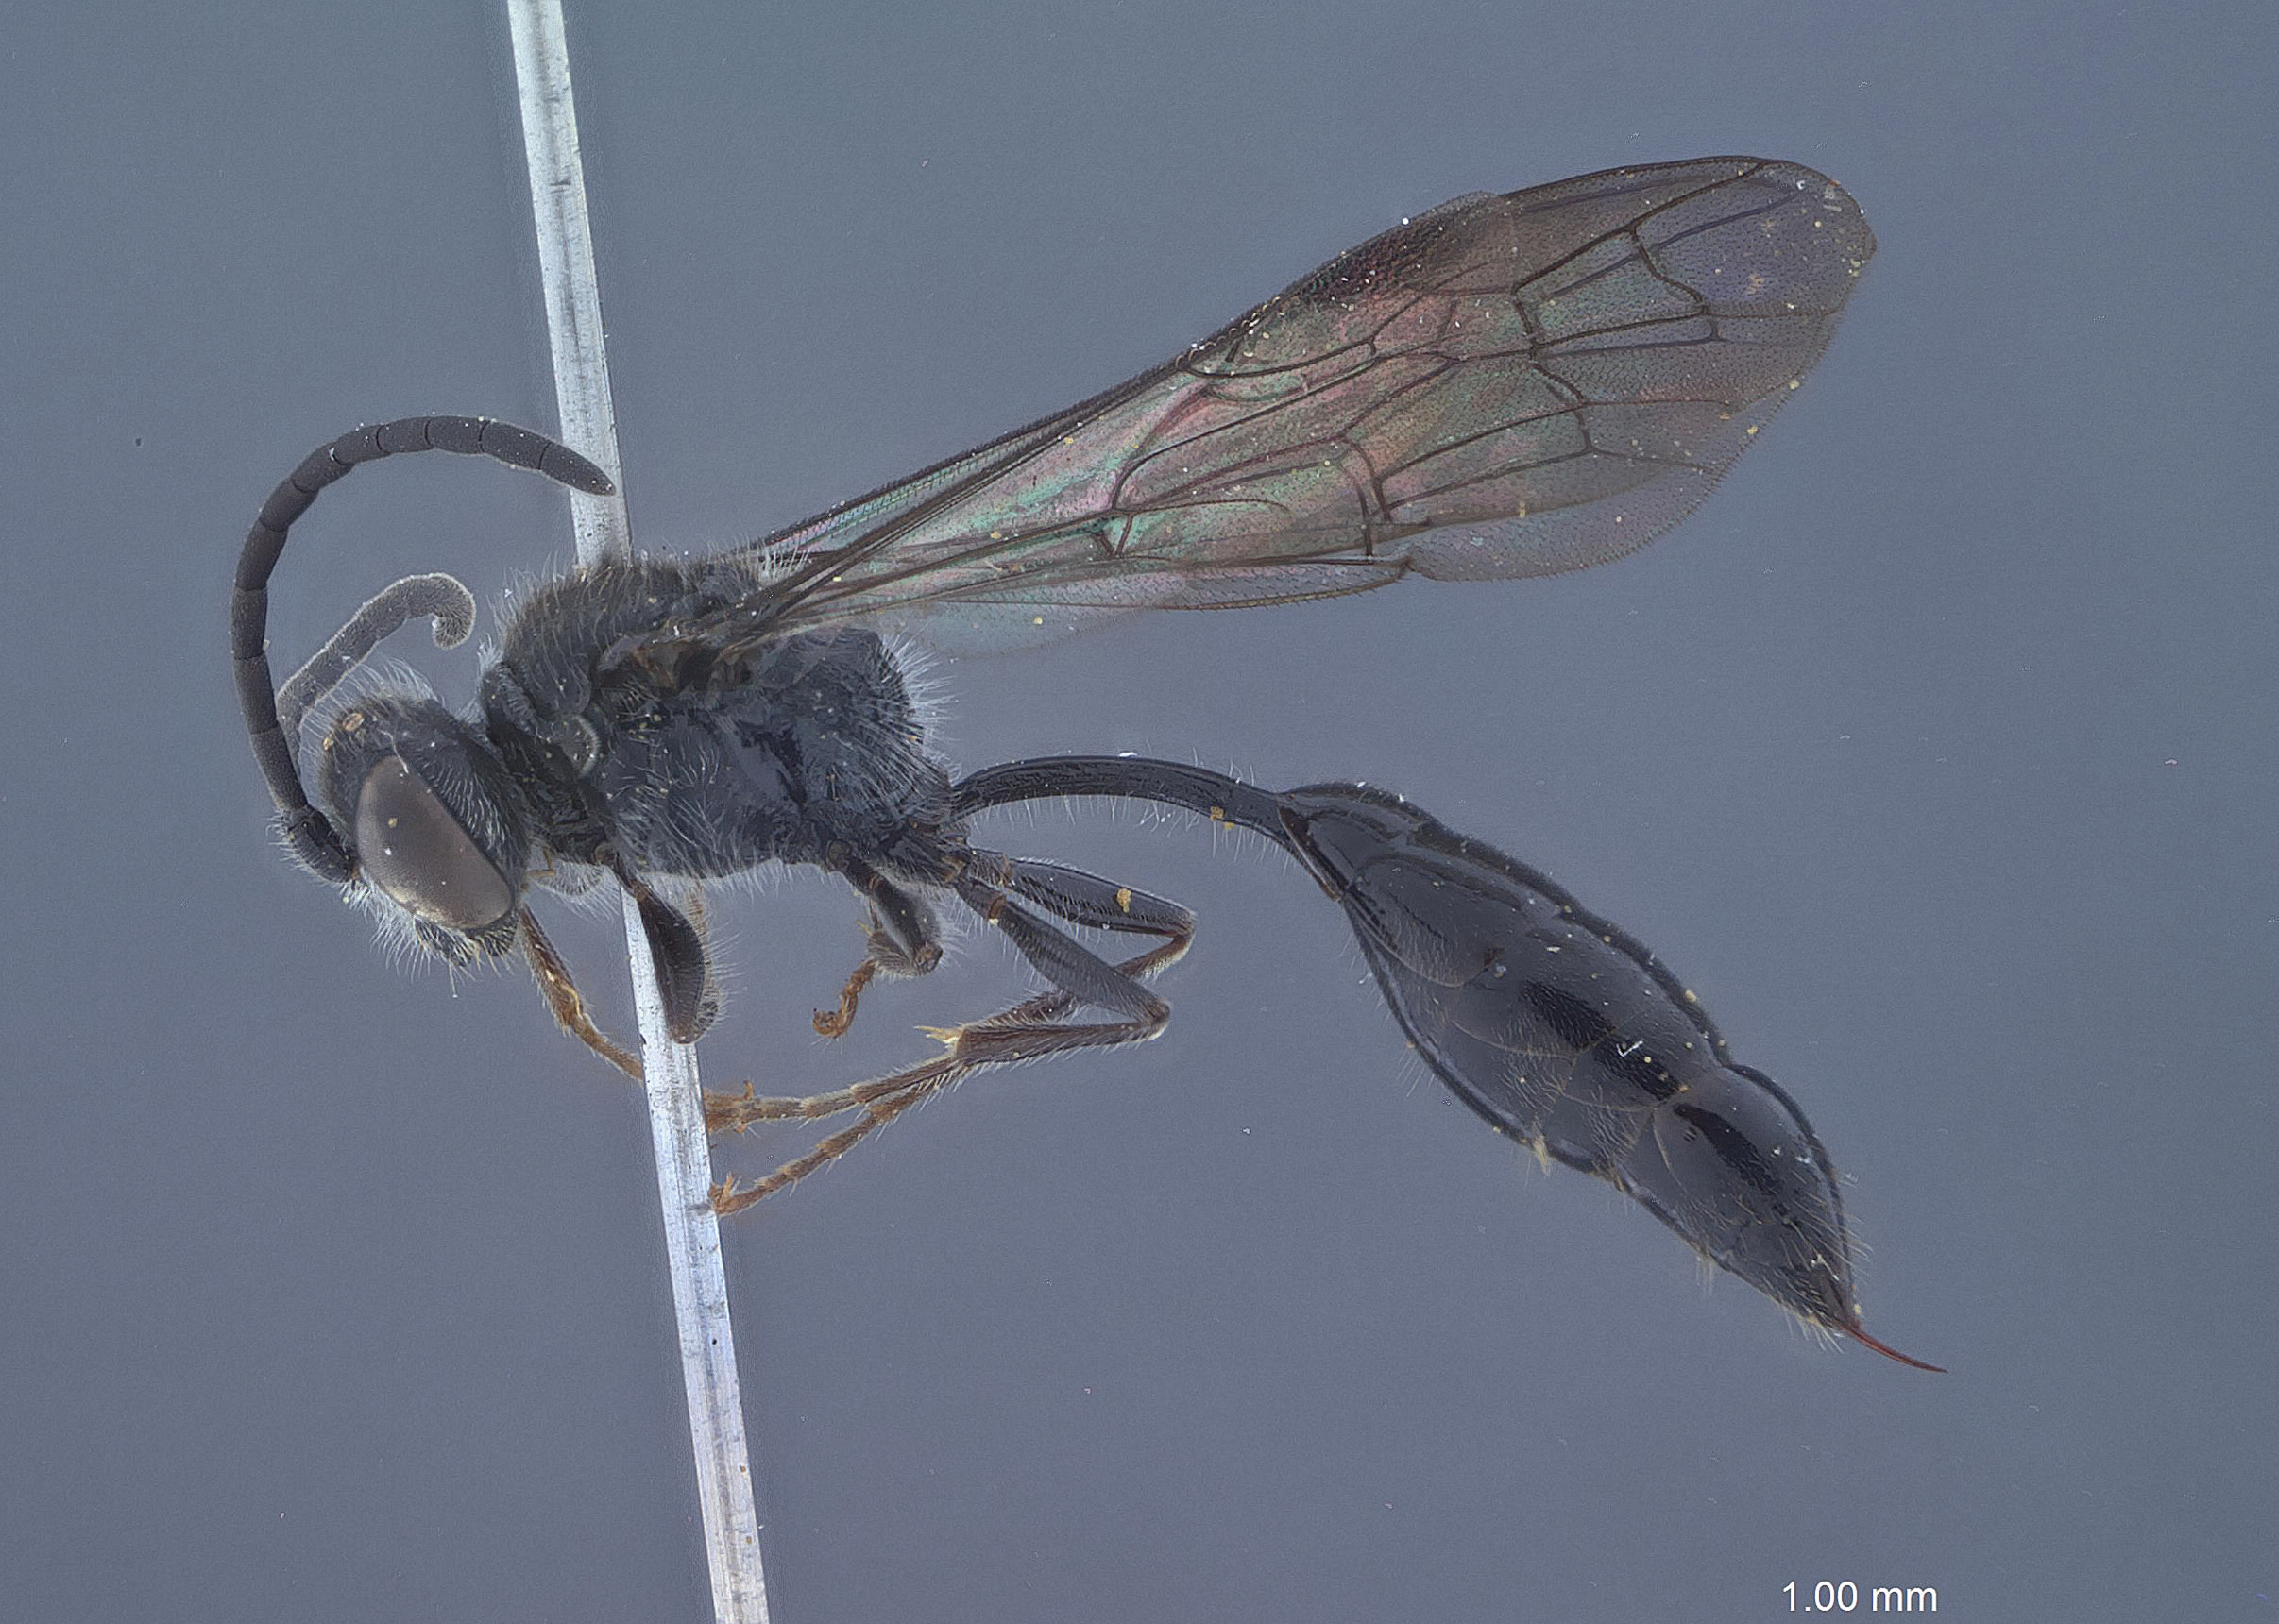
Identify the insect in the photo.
Psen shukuzanus
